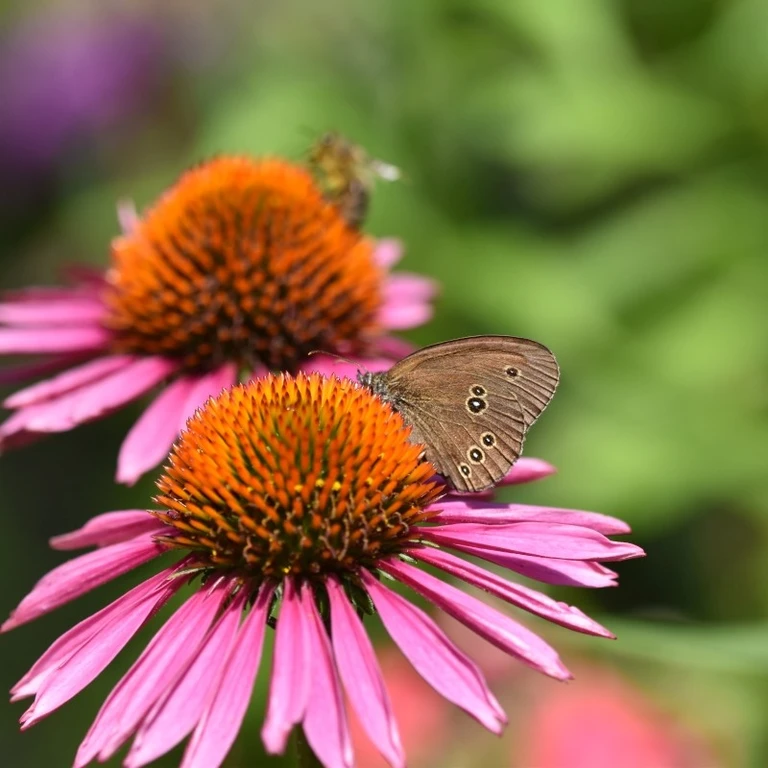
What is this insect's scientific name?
Aphantopus hyperantus
